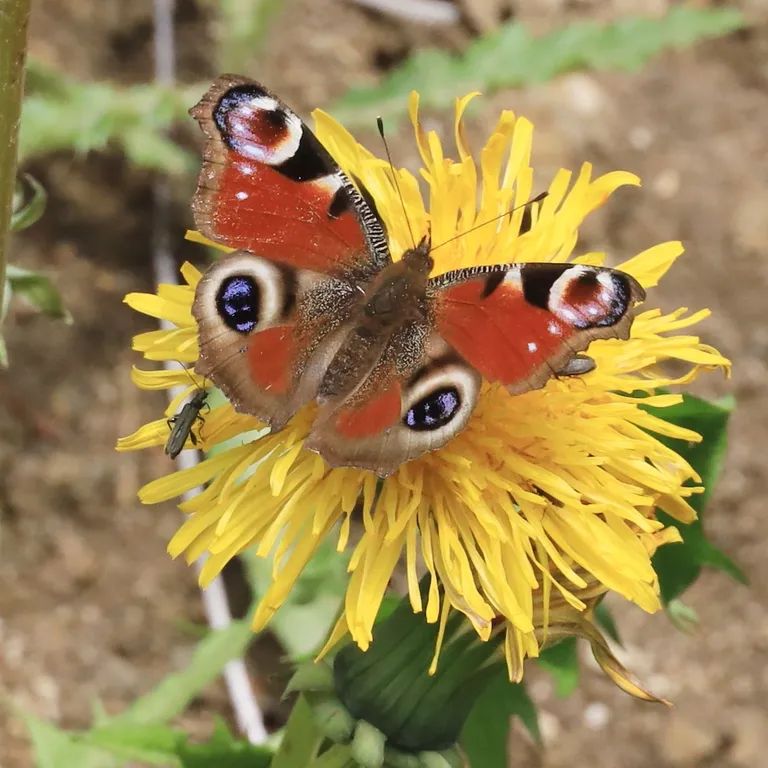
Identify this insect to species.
Aglais io
